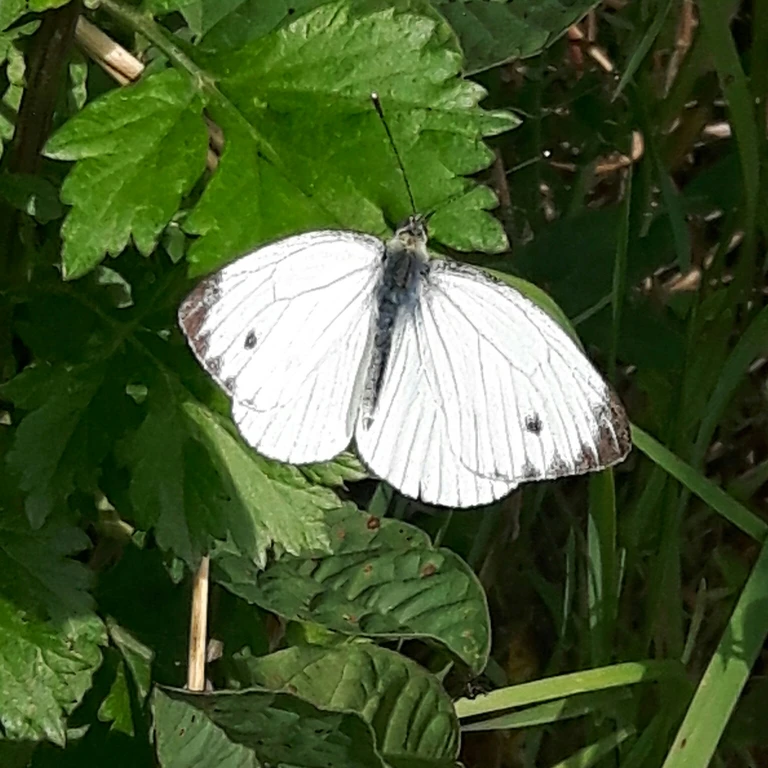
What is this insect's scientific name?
Pieris napi
